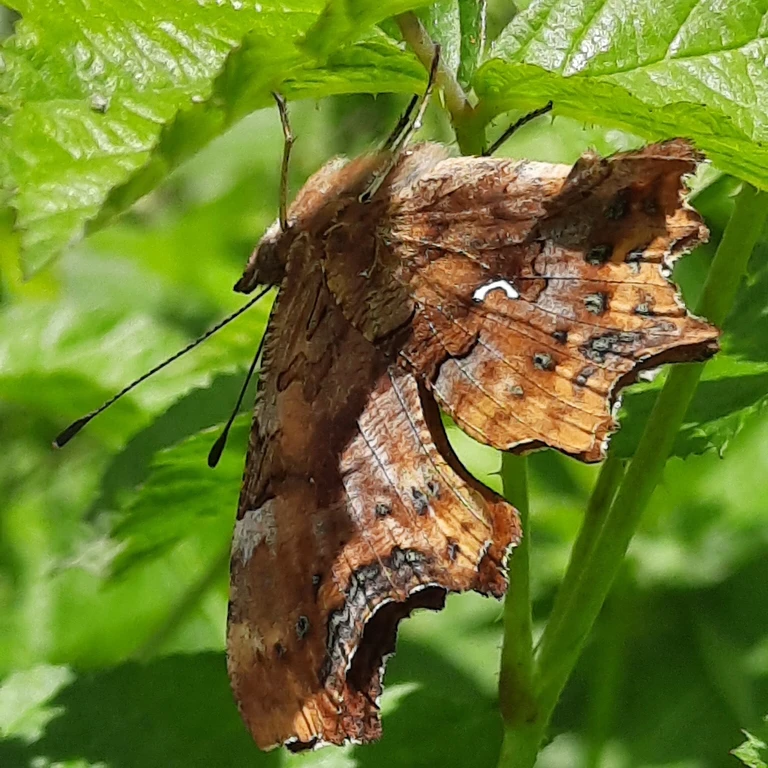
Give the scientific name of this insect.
Polygonia c-album
